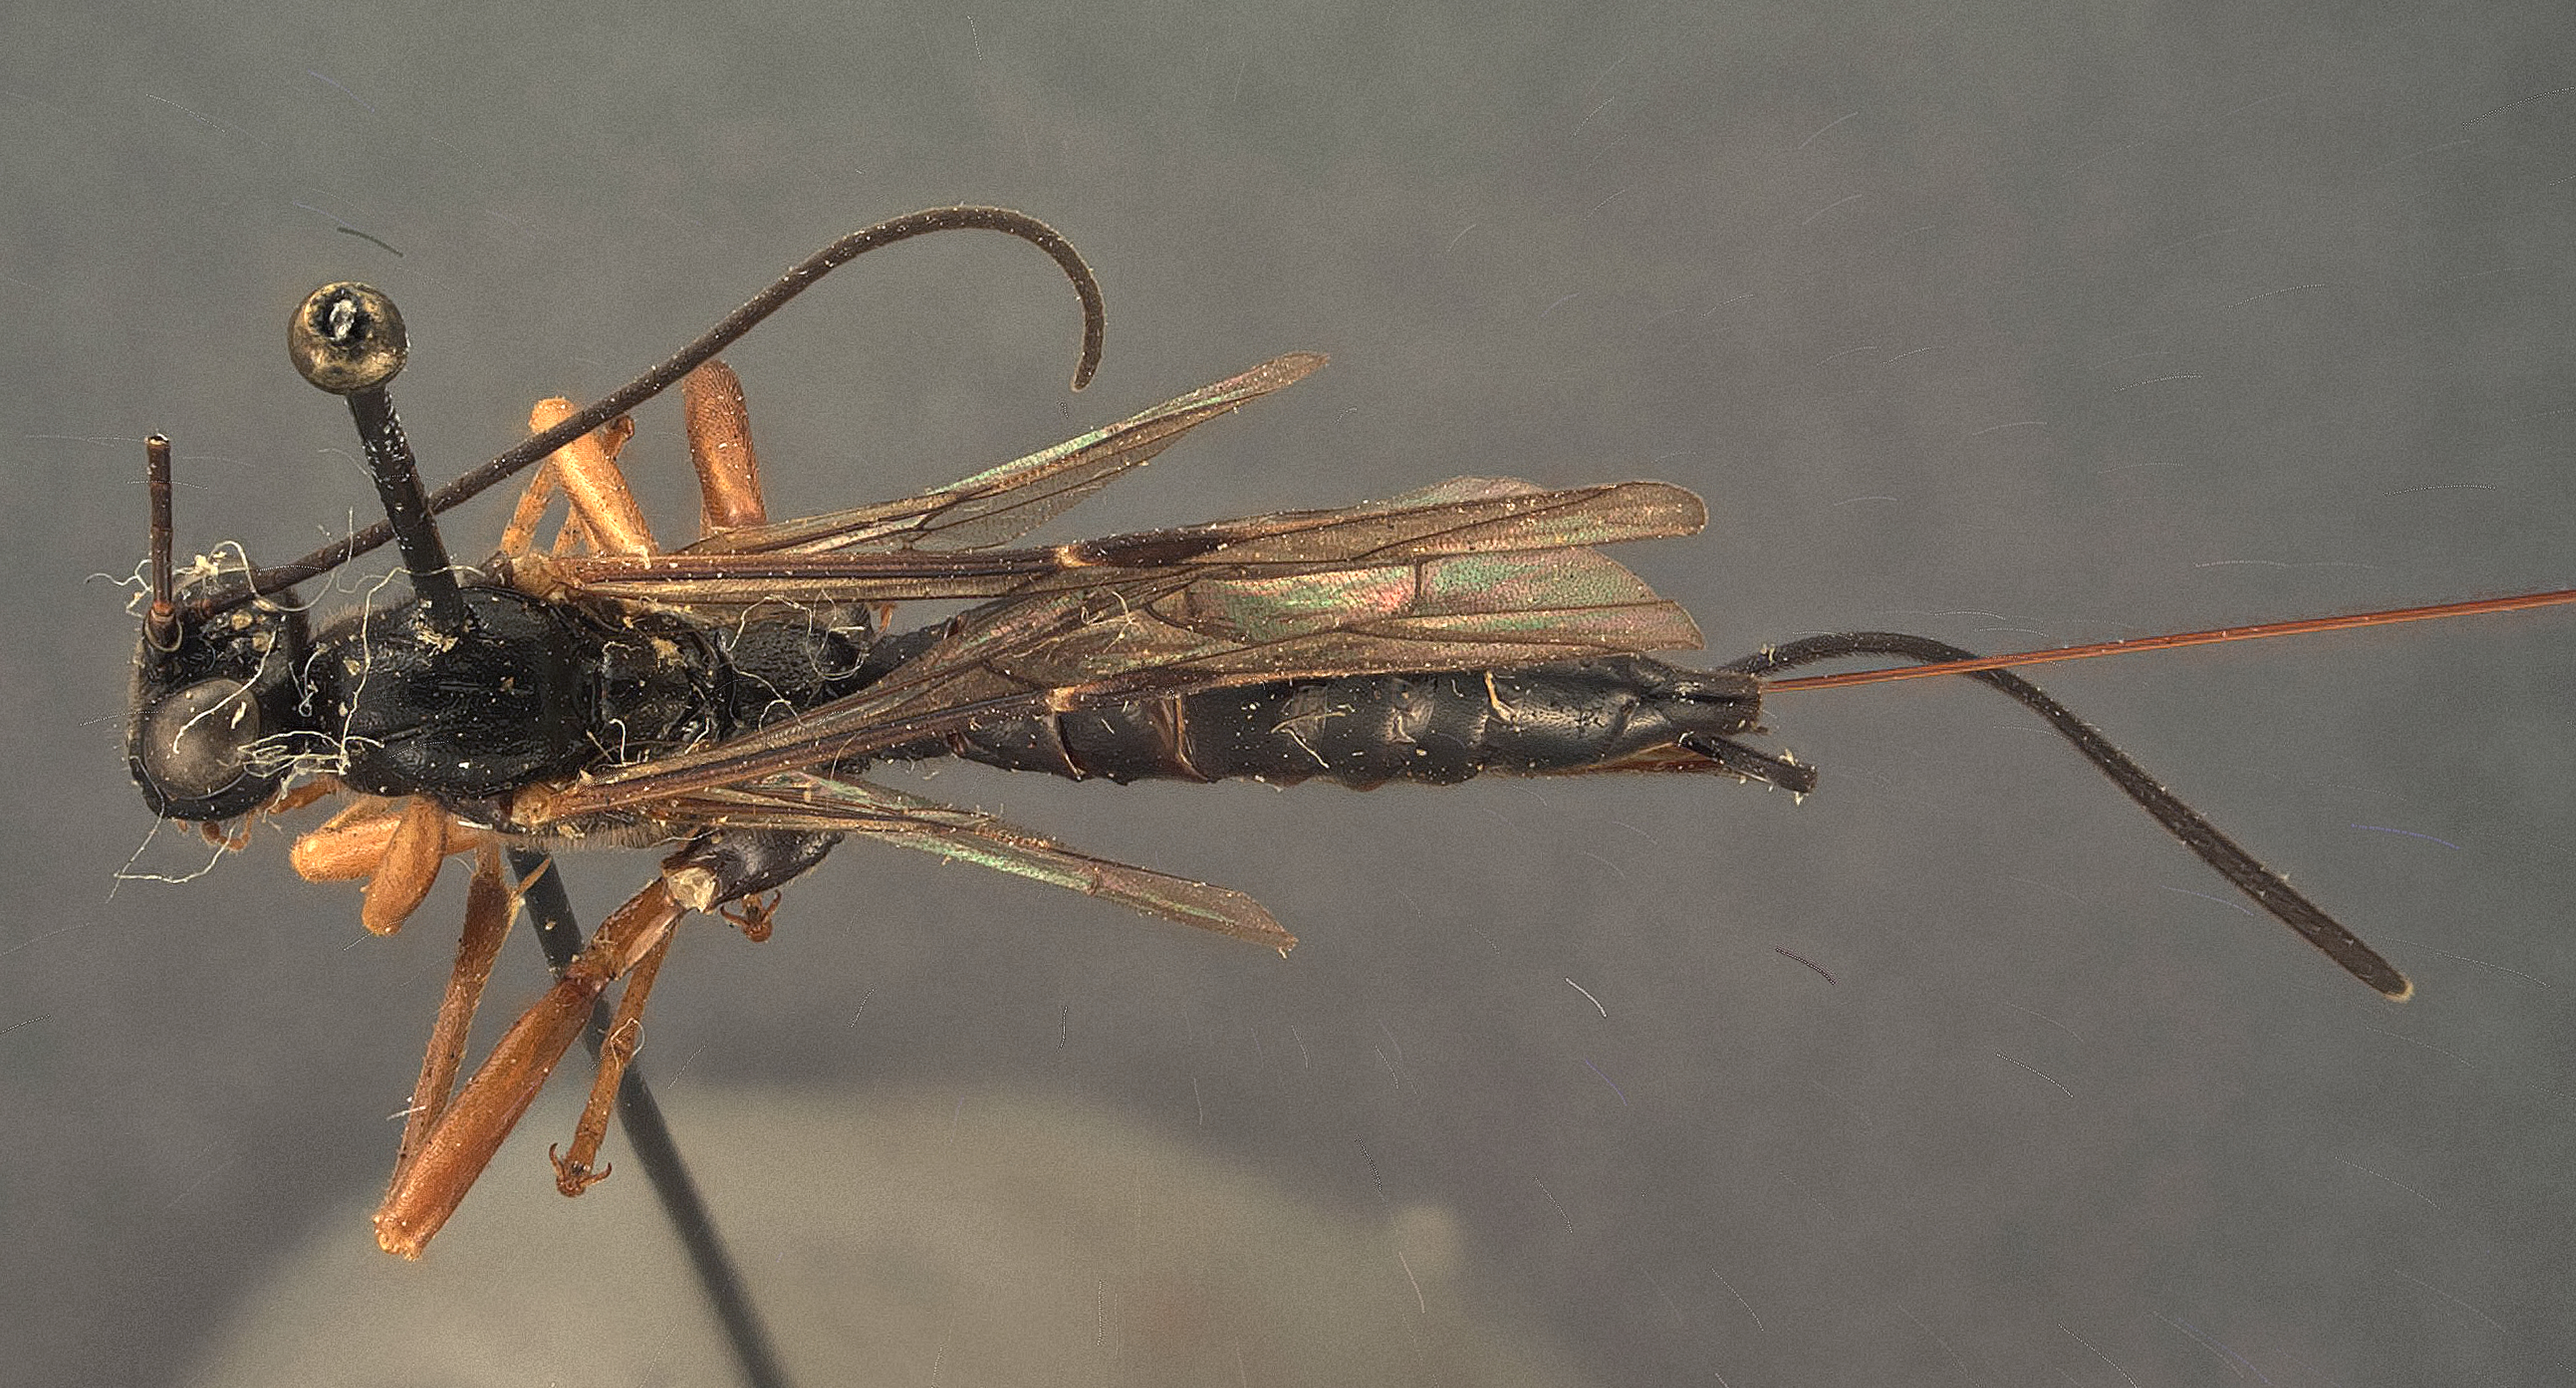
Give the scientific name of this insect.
Coleocentrus manni
